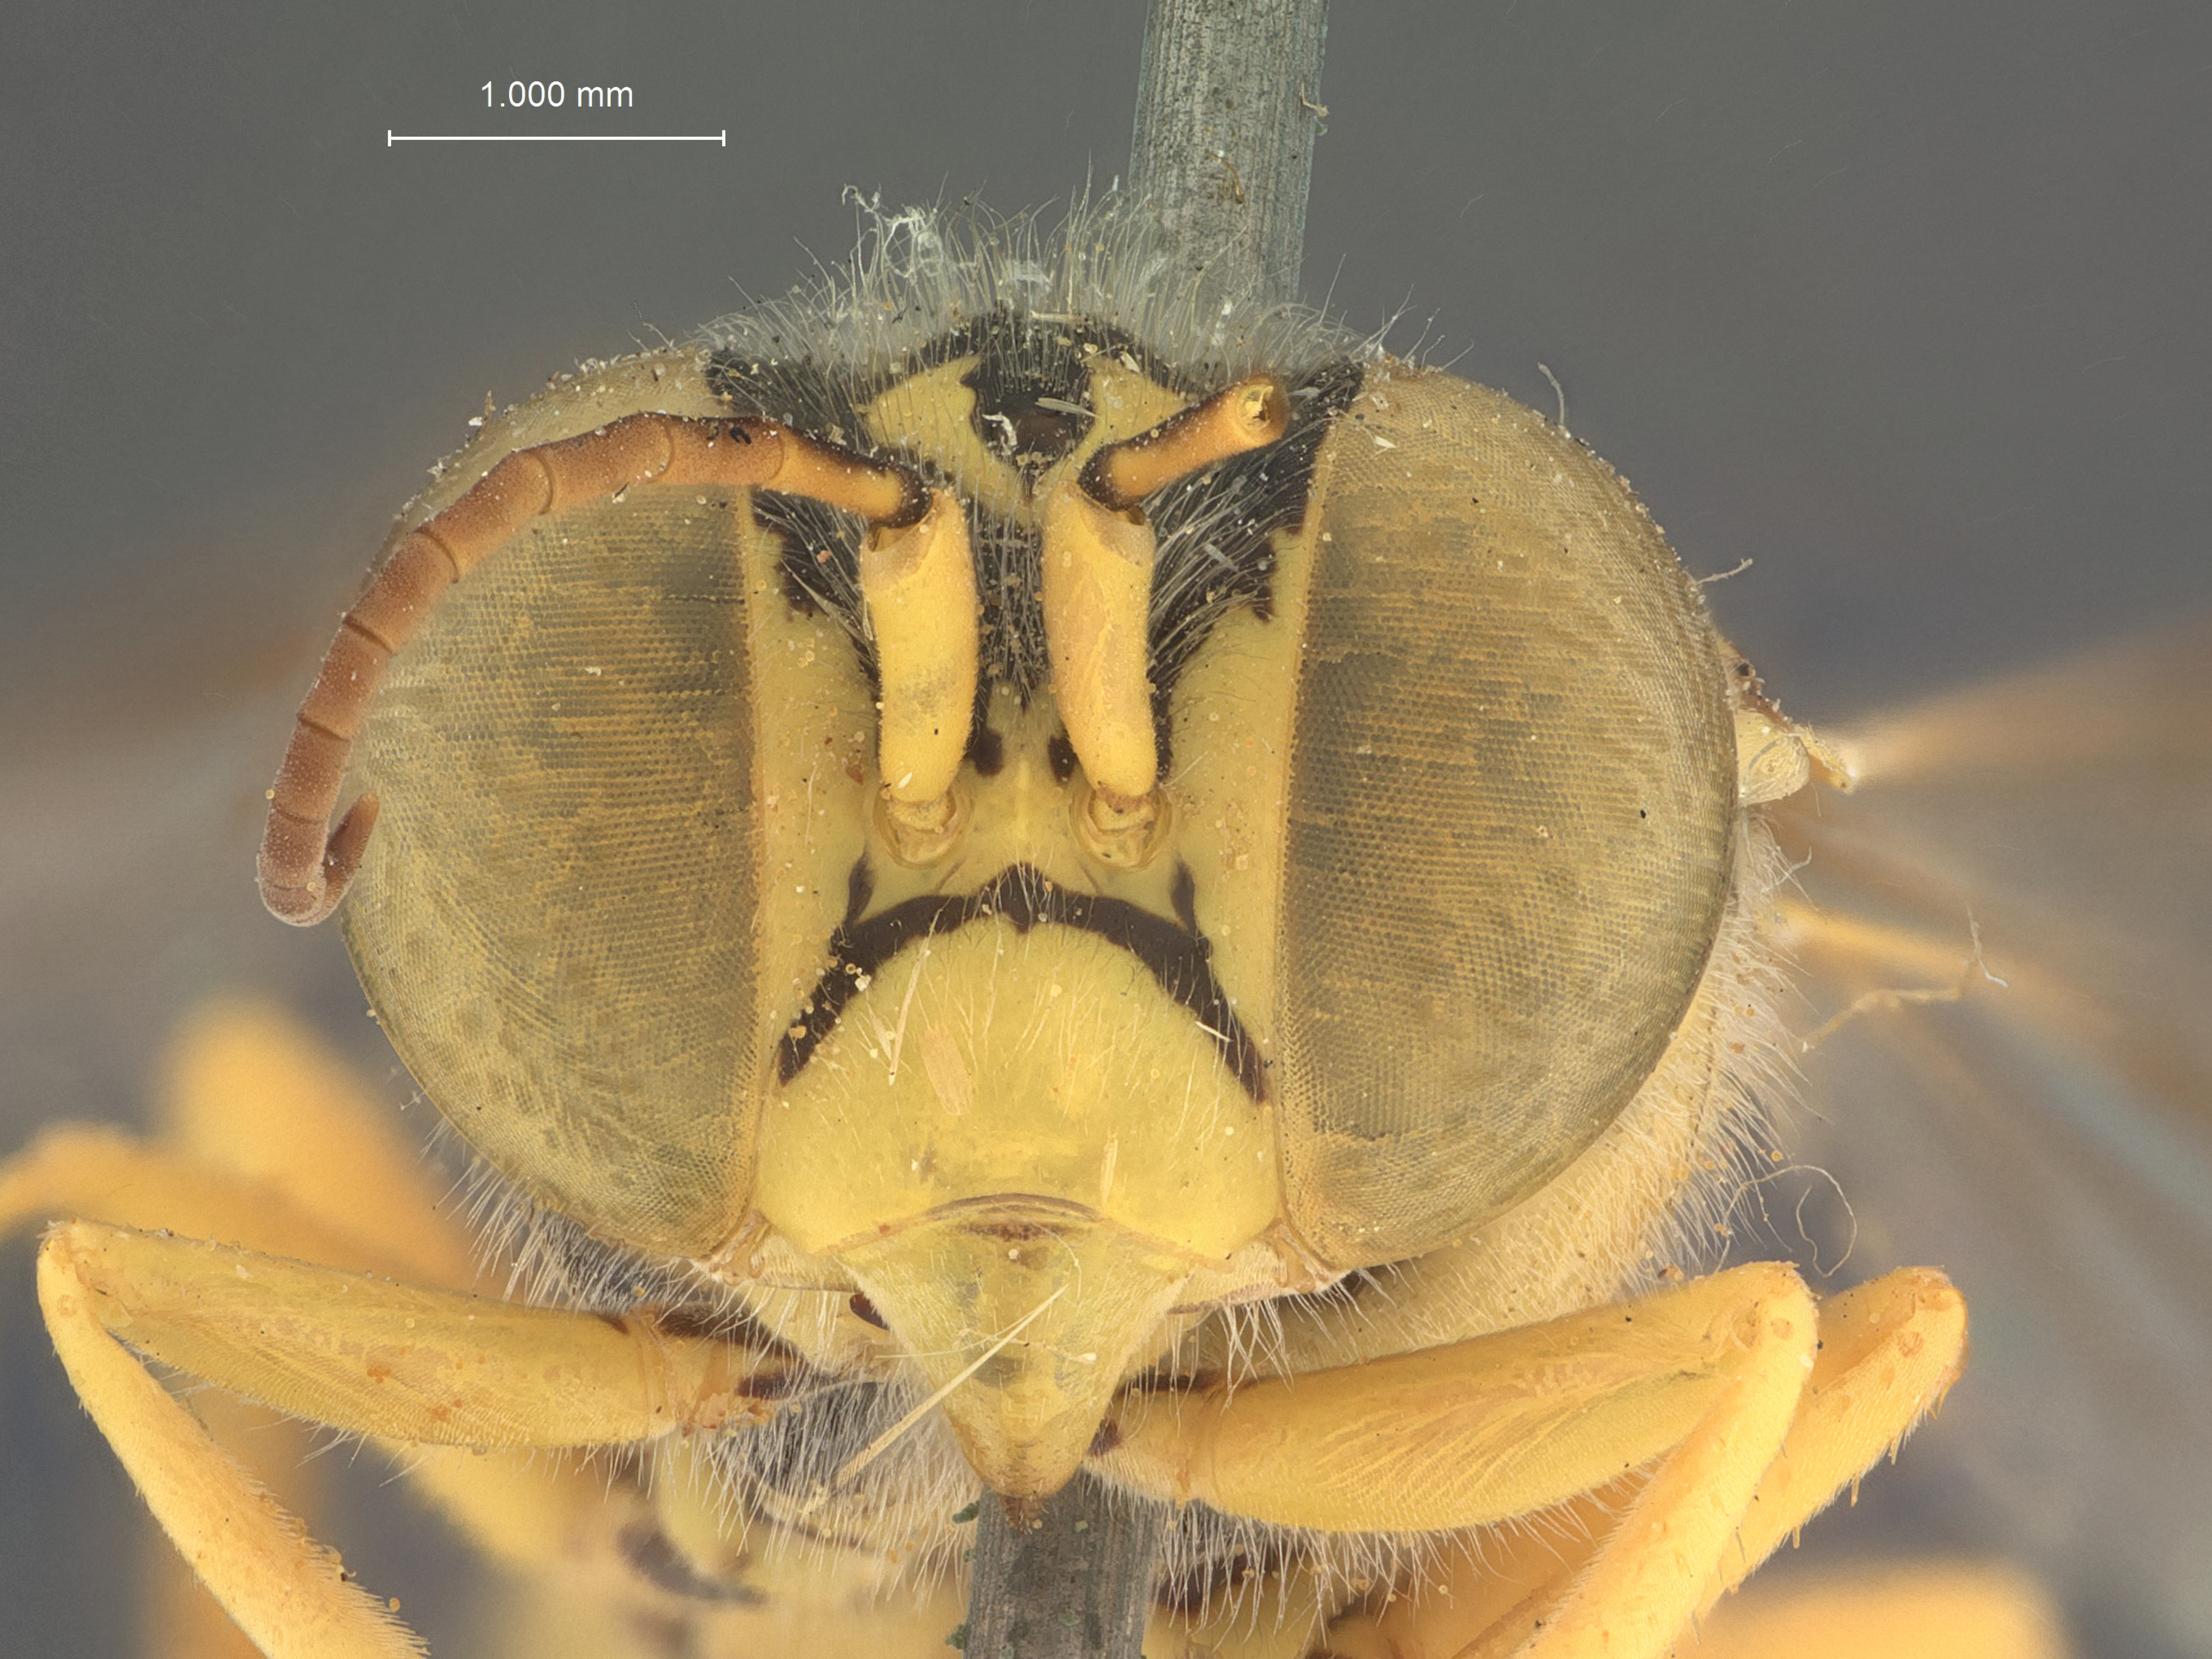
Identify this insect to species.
Stictiella melanosterna
